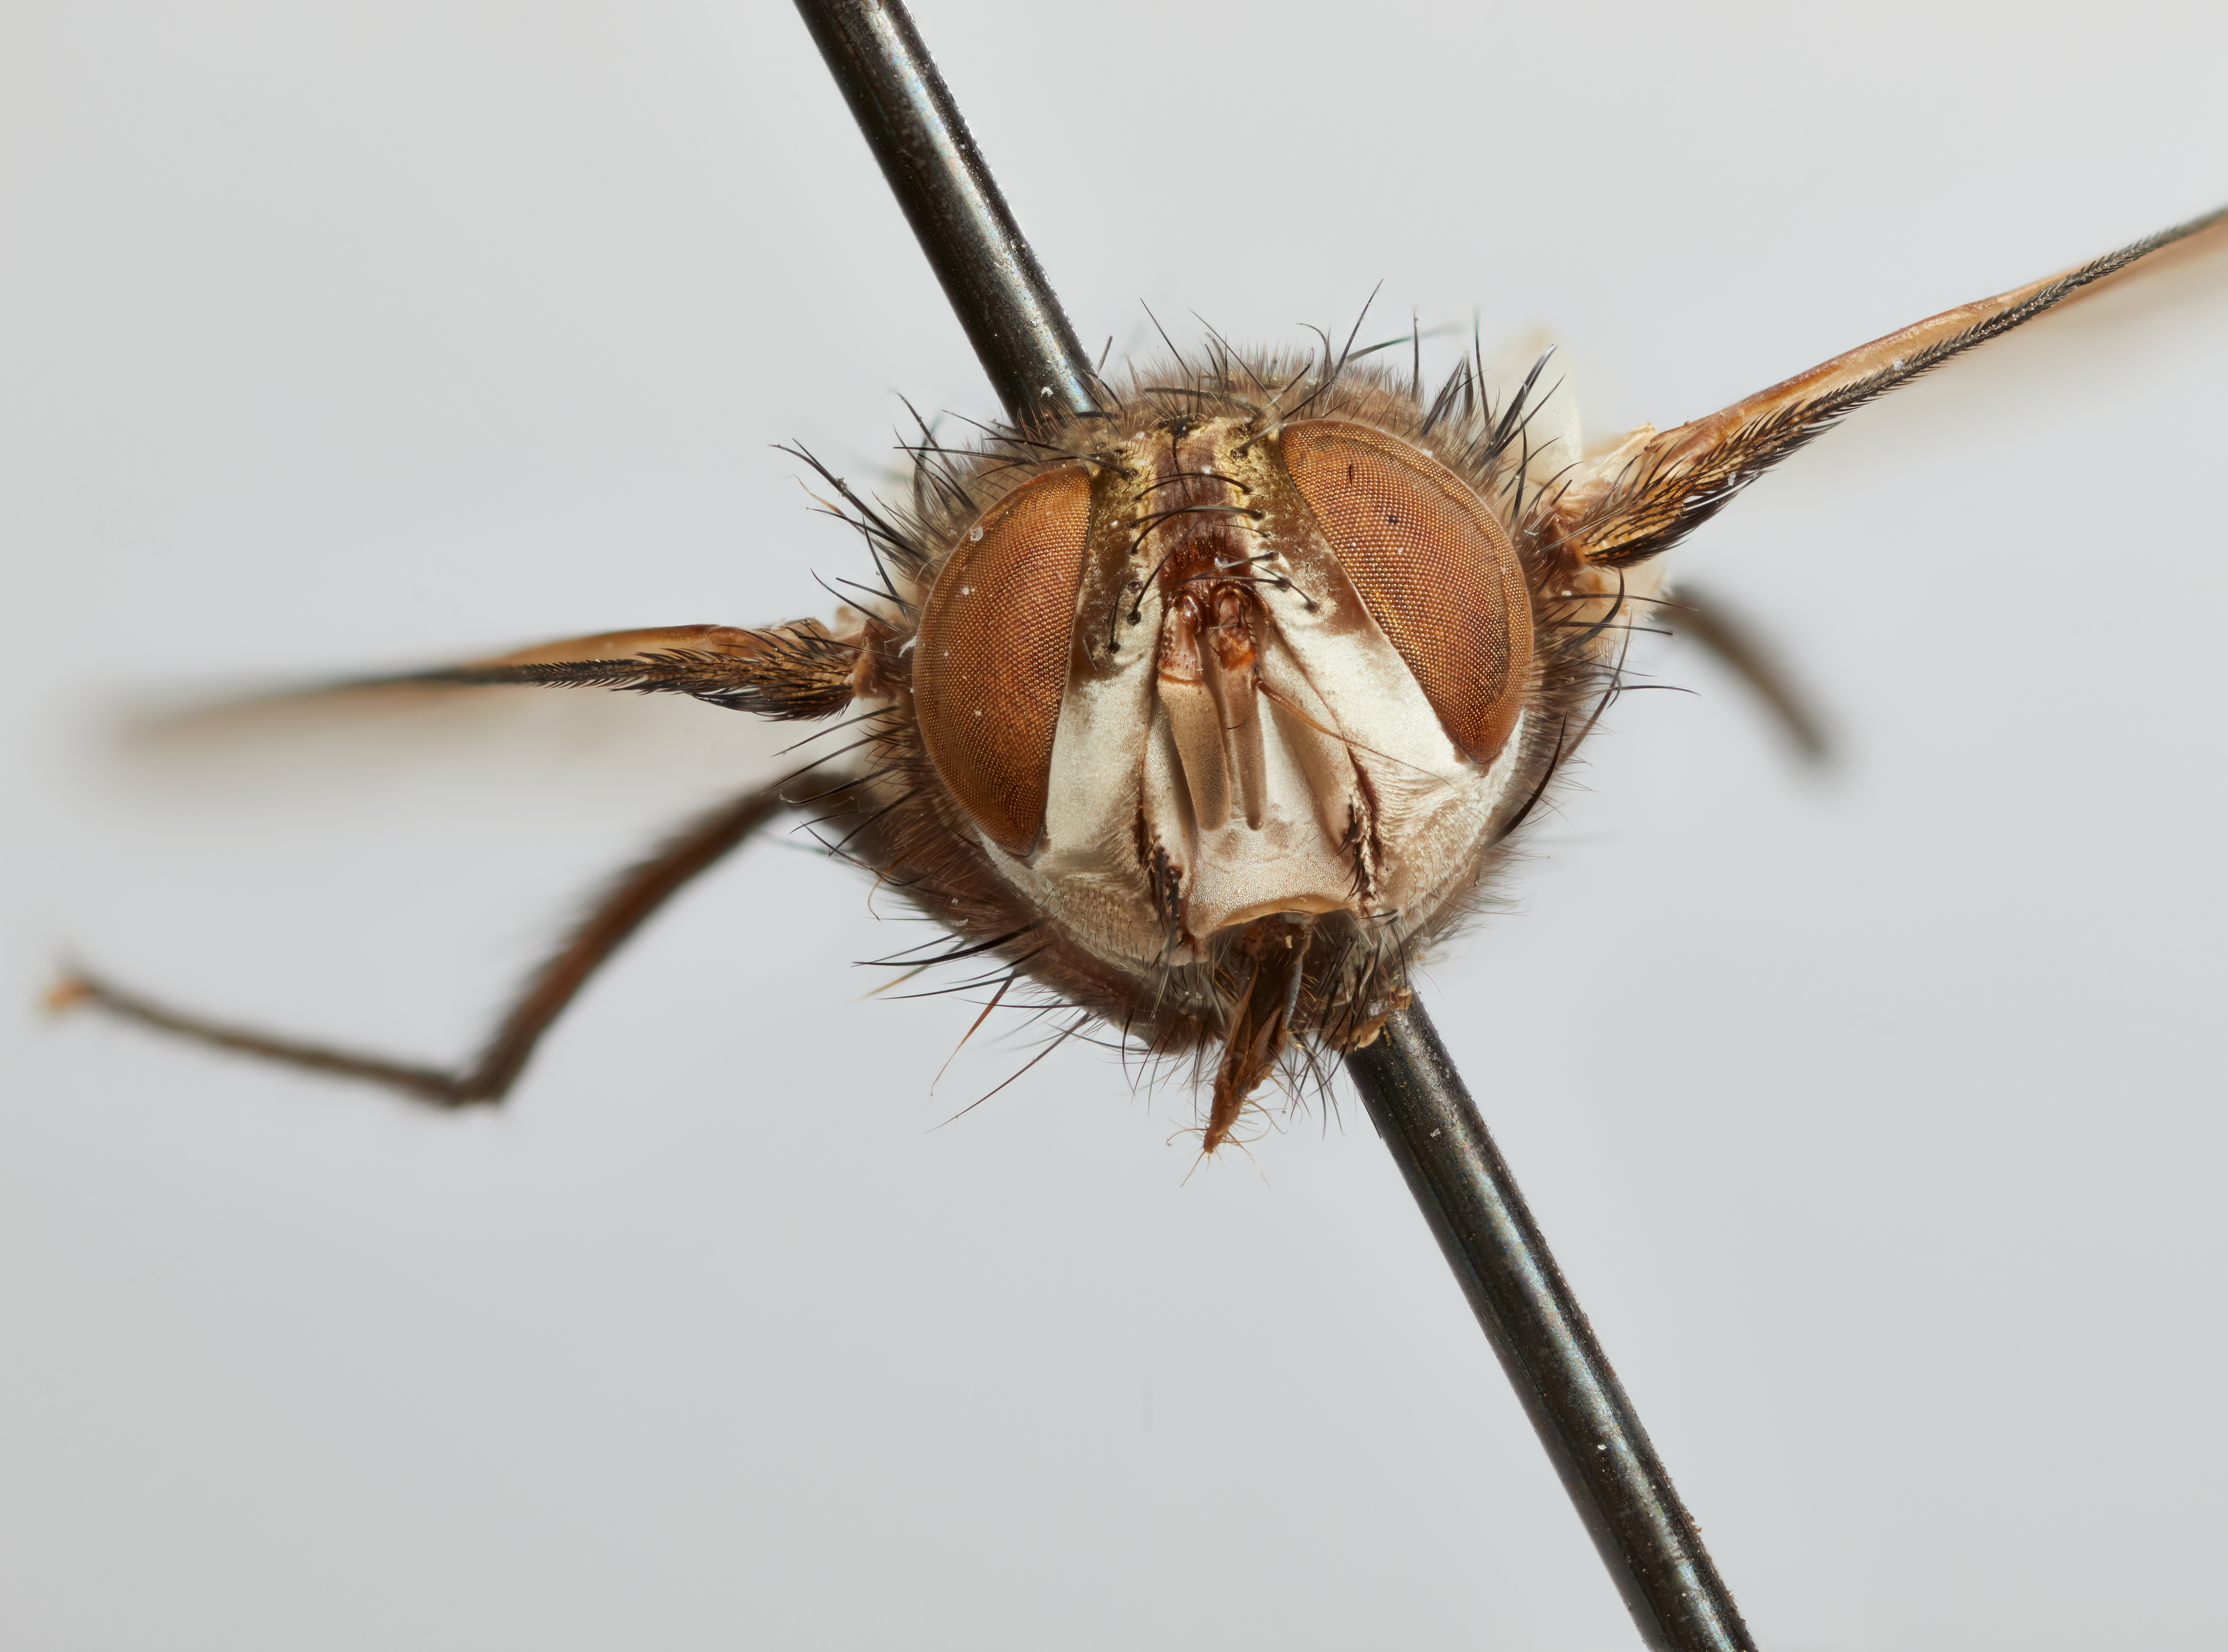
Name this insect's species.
Trophops clauseni
